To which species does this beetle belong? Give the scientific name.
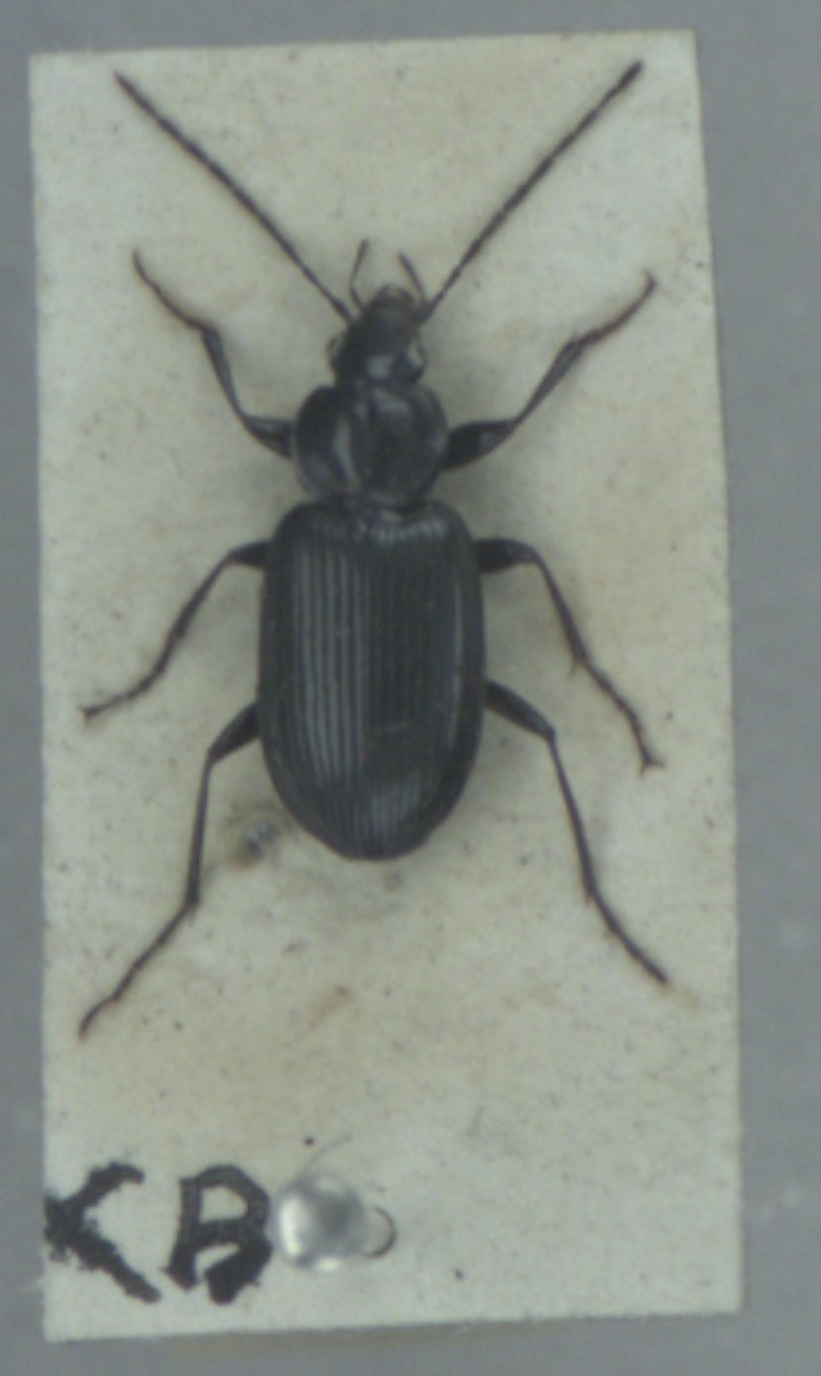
Agonum emarginatum
